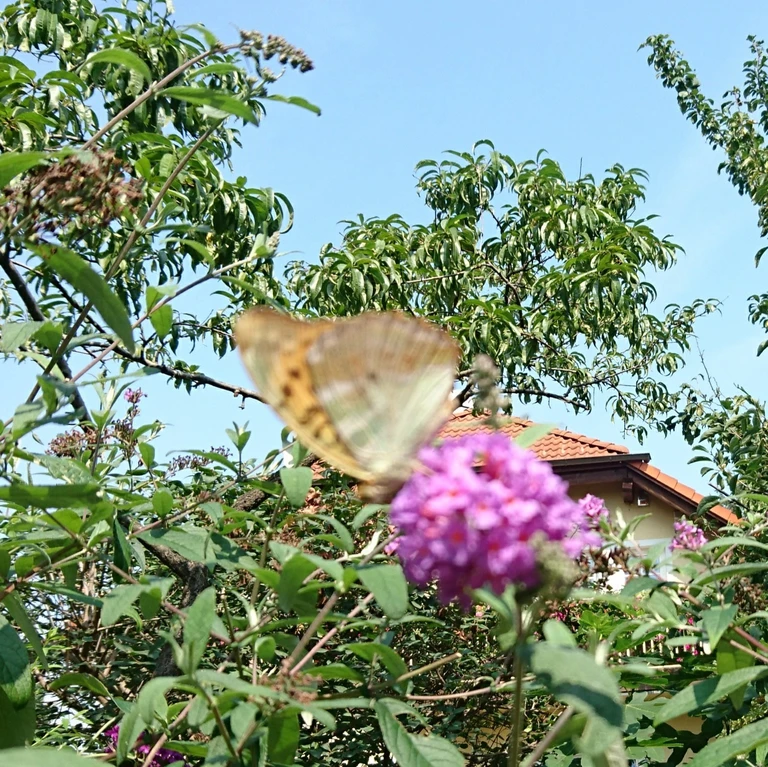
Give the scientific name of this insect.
Argynnis paphia
